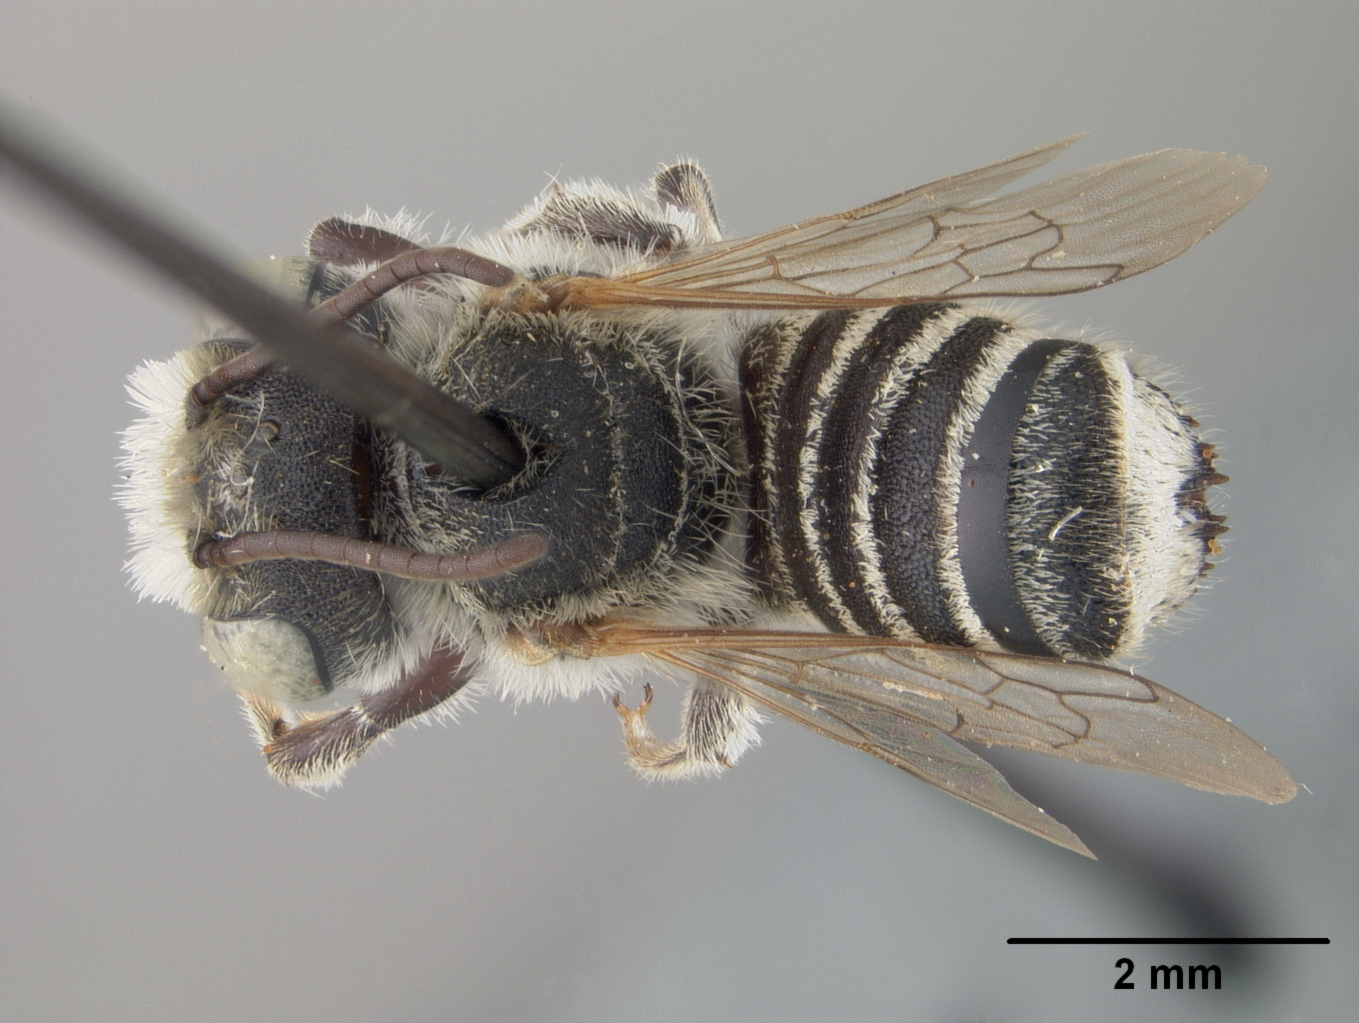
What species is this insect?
Megachile micrargyrea
